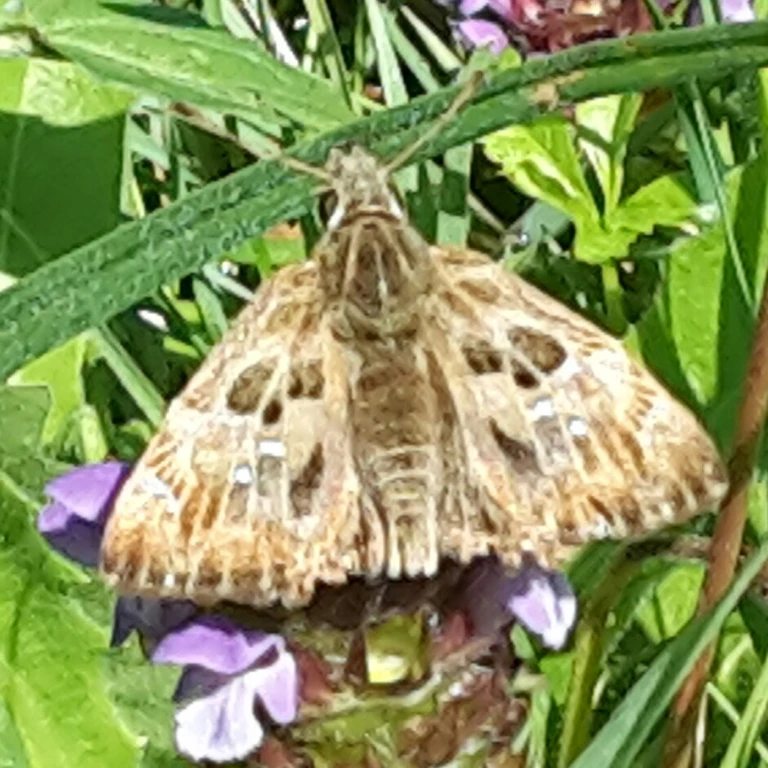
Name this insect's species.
Carcharodus alceae
